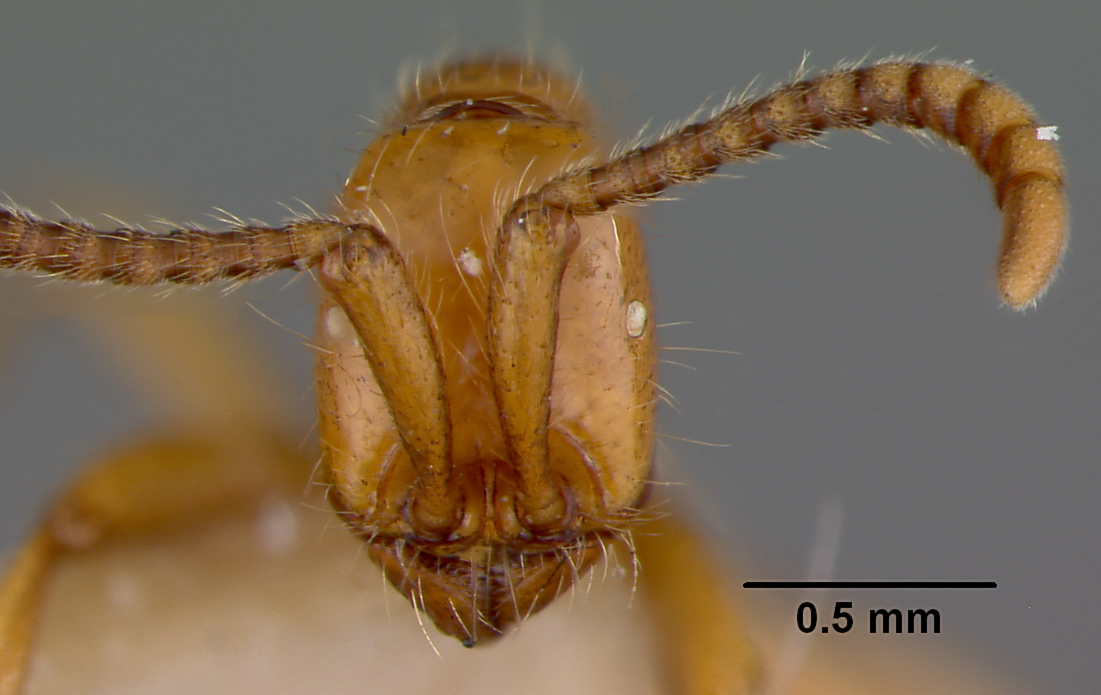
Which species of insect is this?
Eciton impudens
